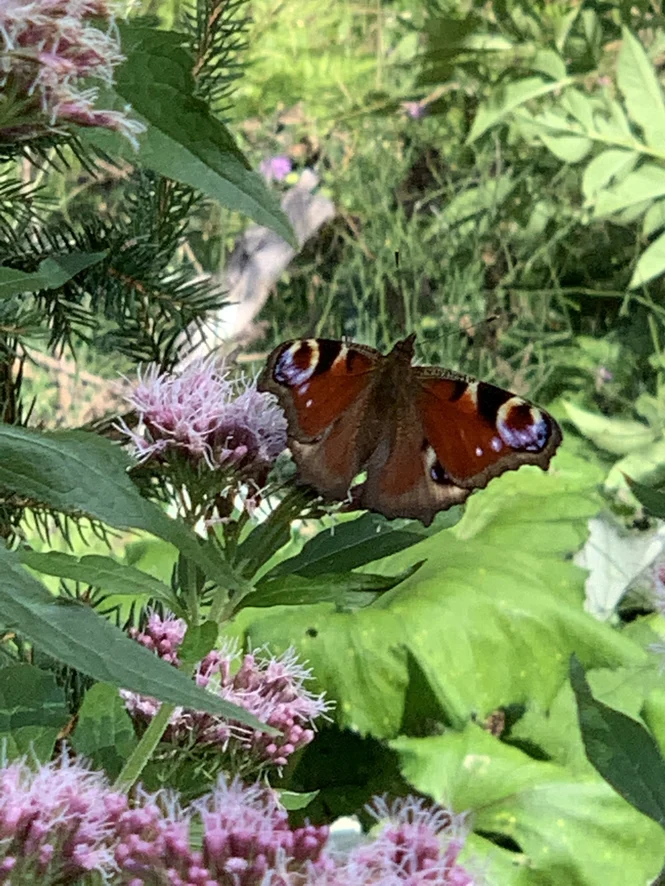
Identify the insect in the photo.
Aglais io
